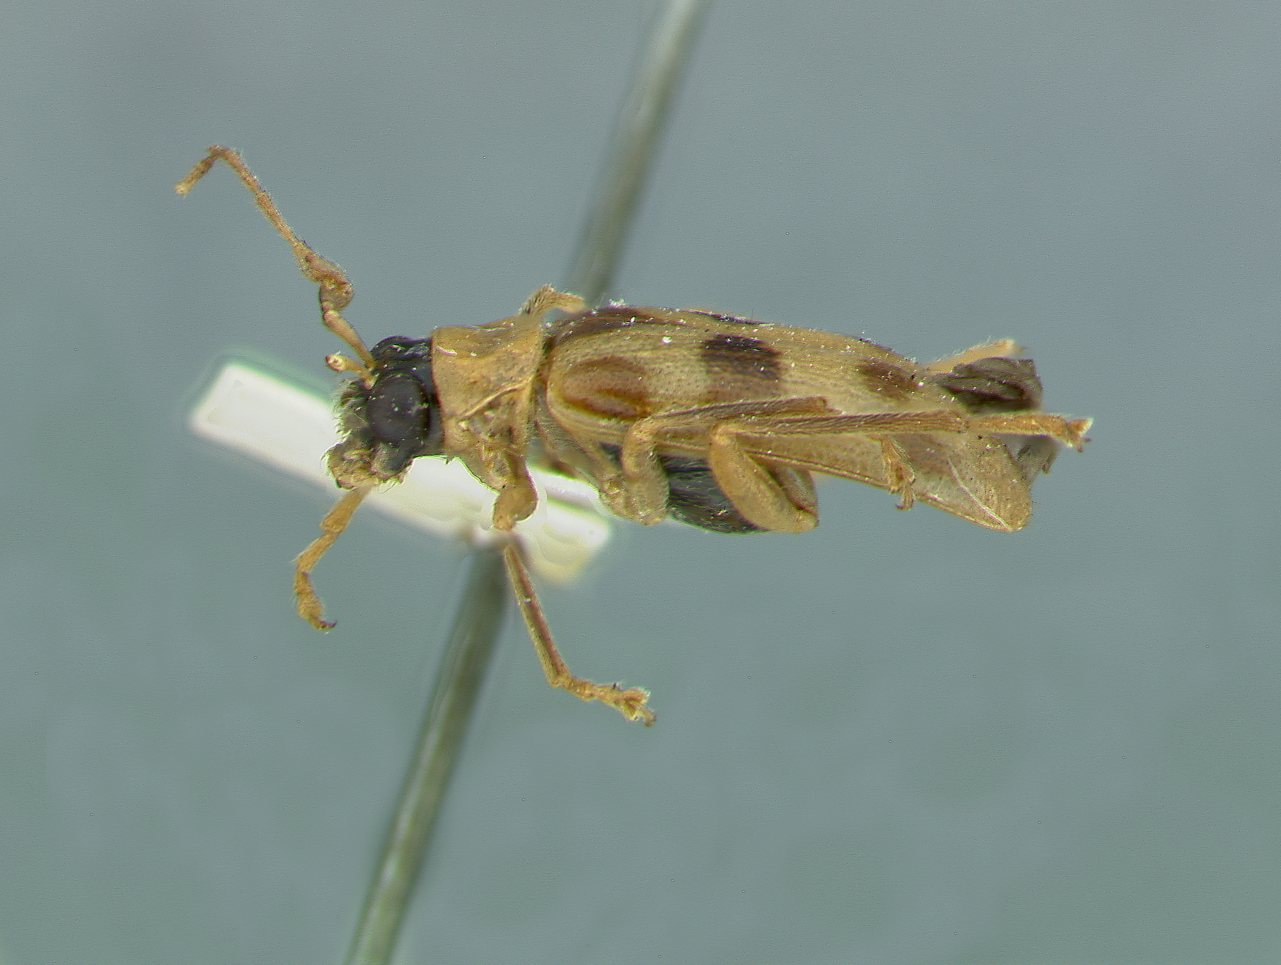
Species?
Eccoptopsis costaricensis
